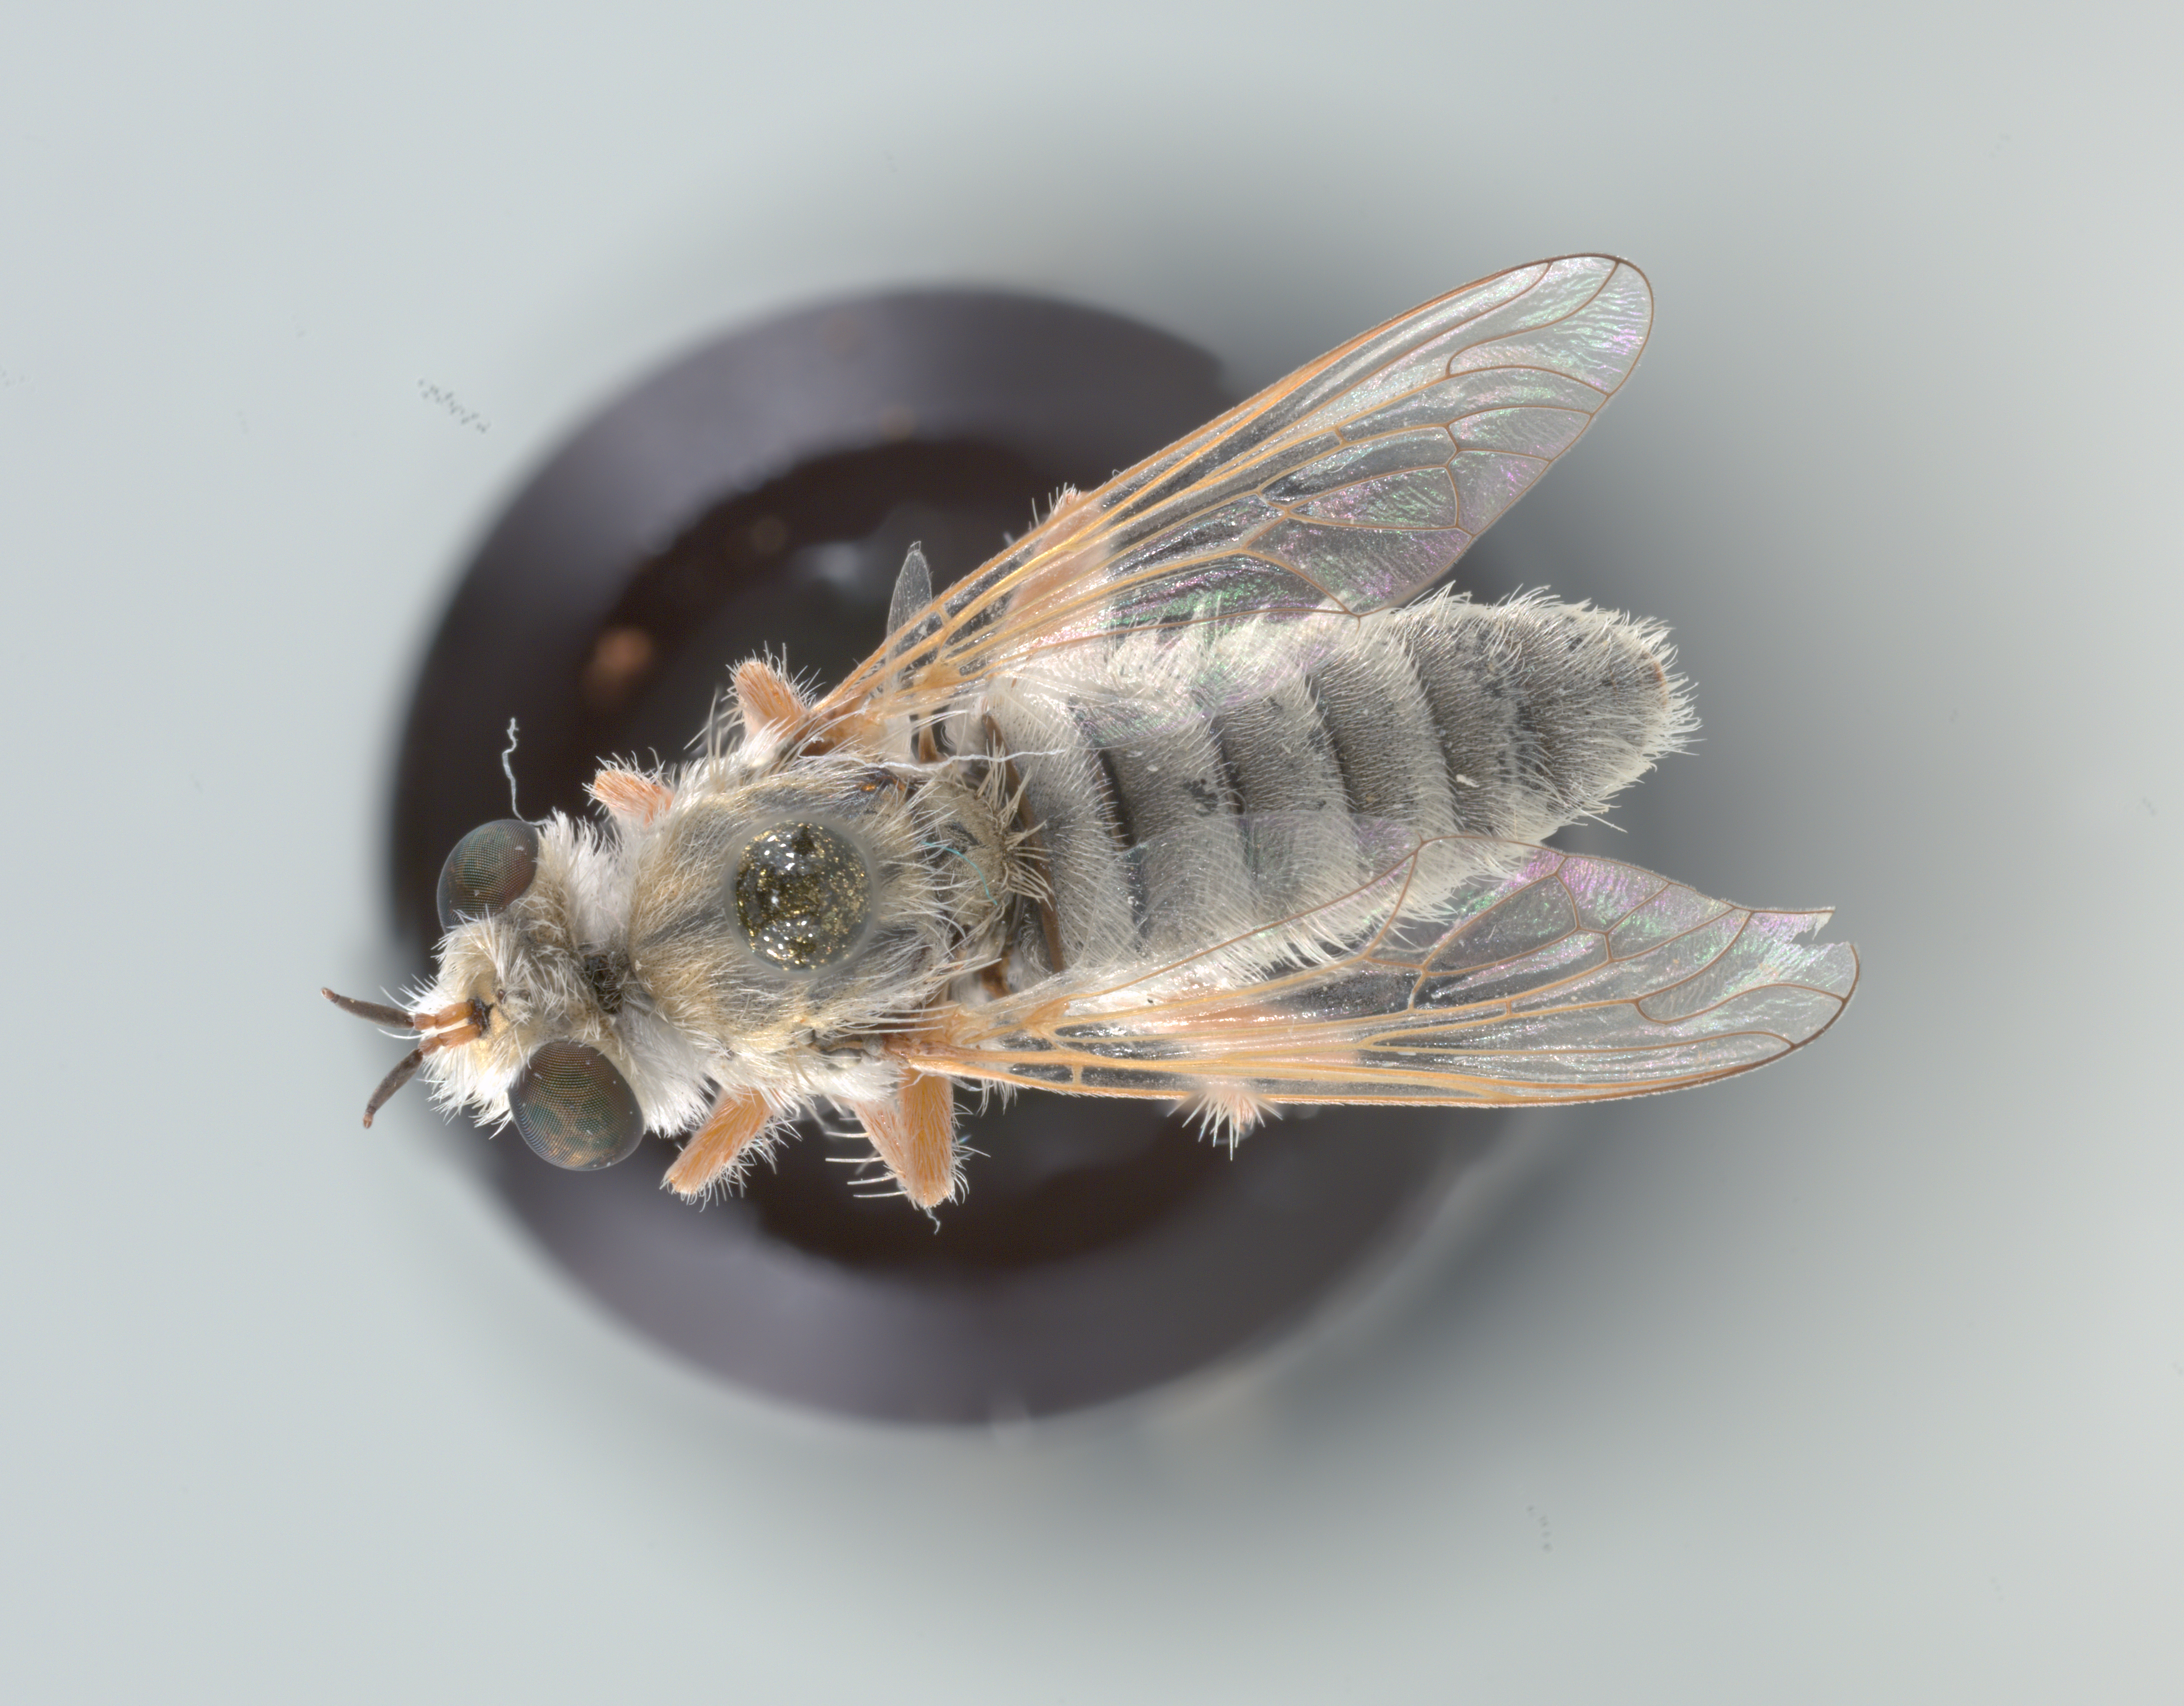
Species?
Prytanomyia kochi (also Prytanomyia albida)
